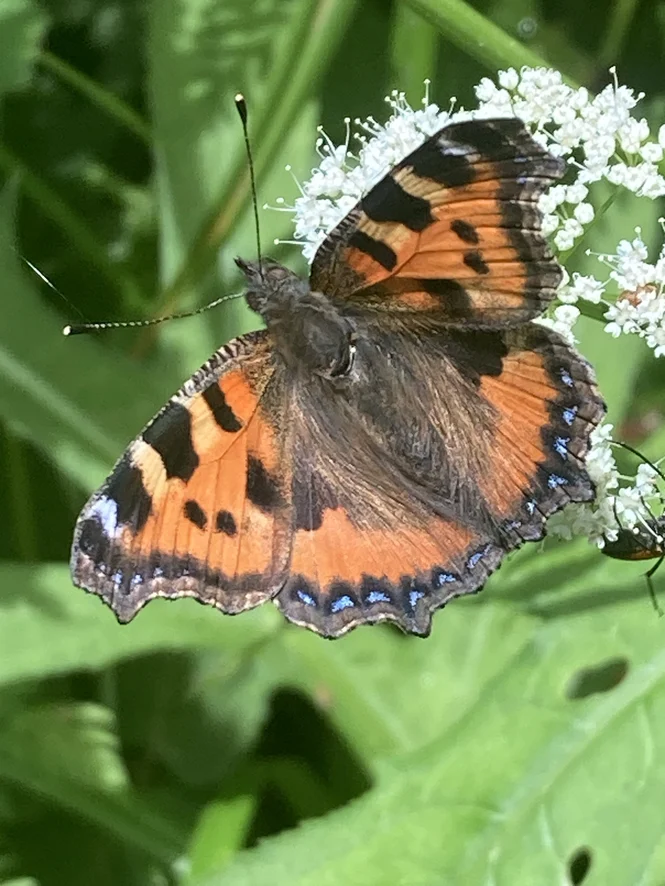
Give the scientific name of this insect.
Aglais urticae
